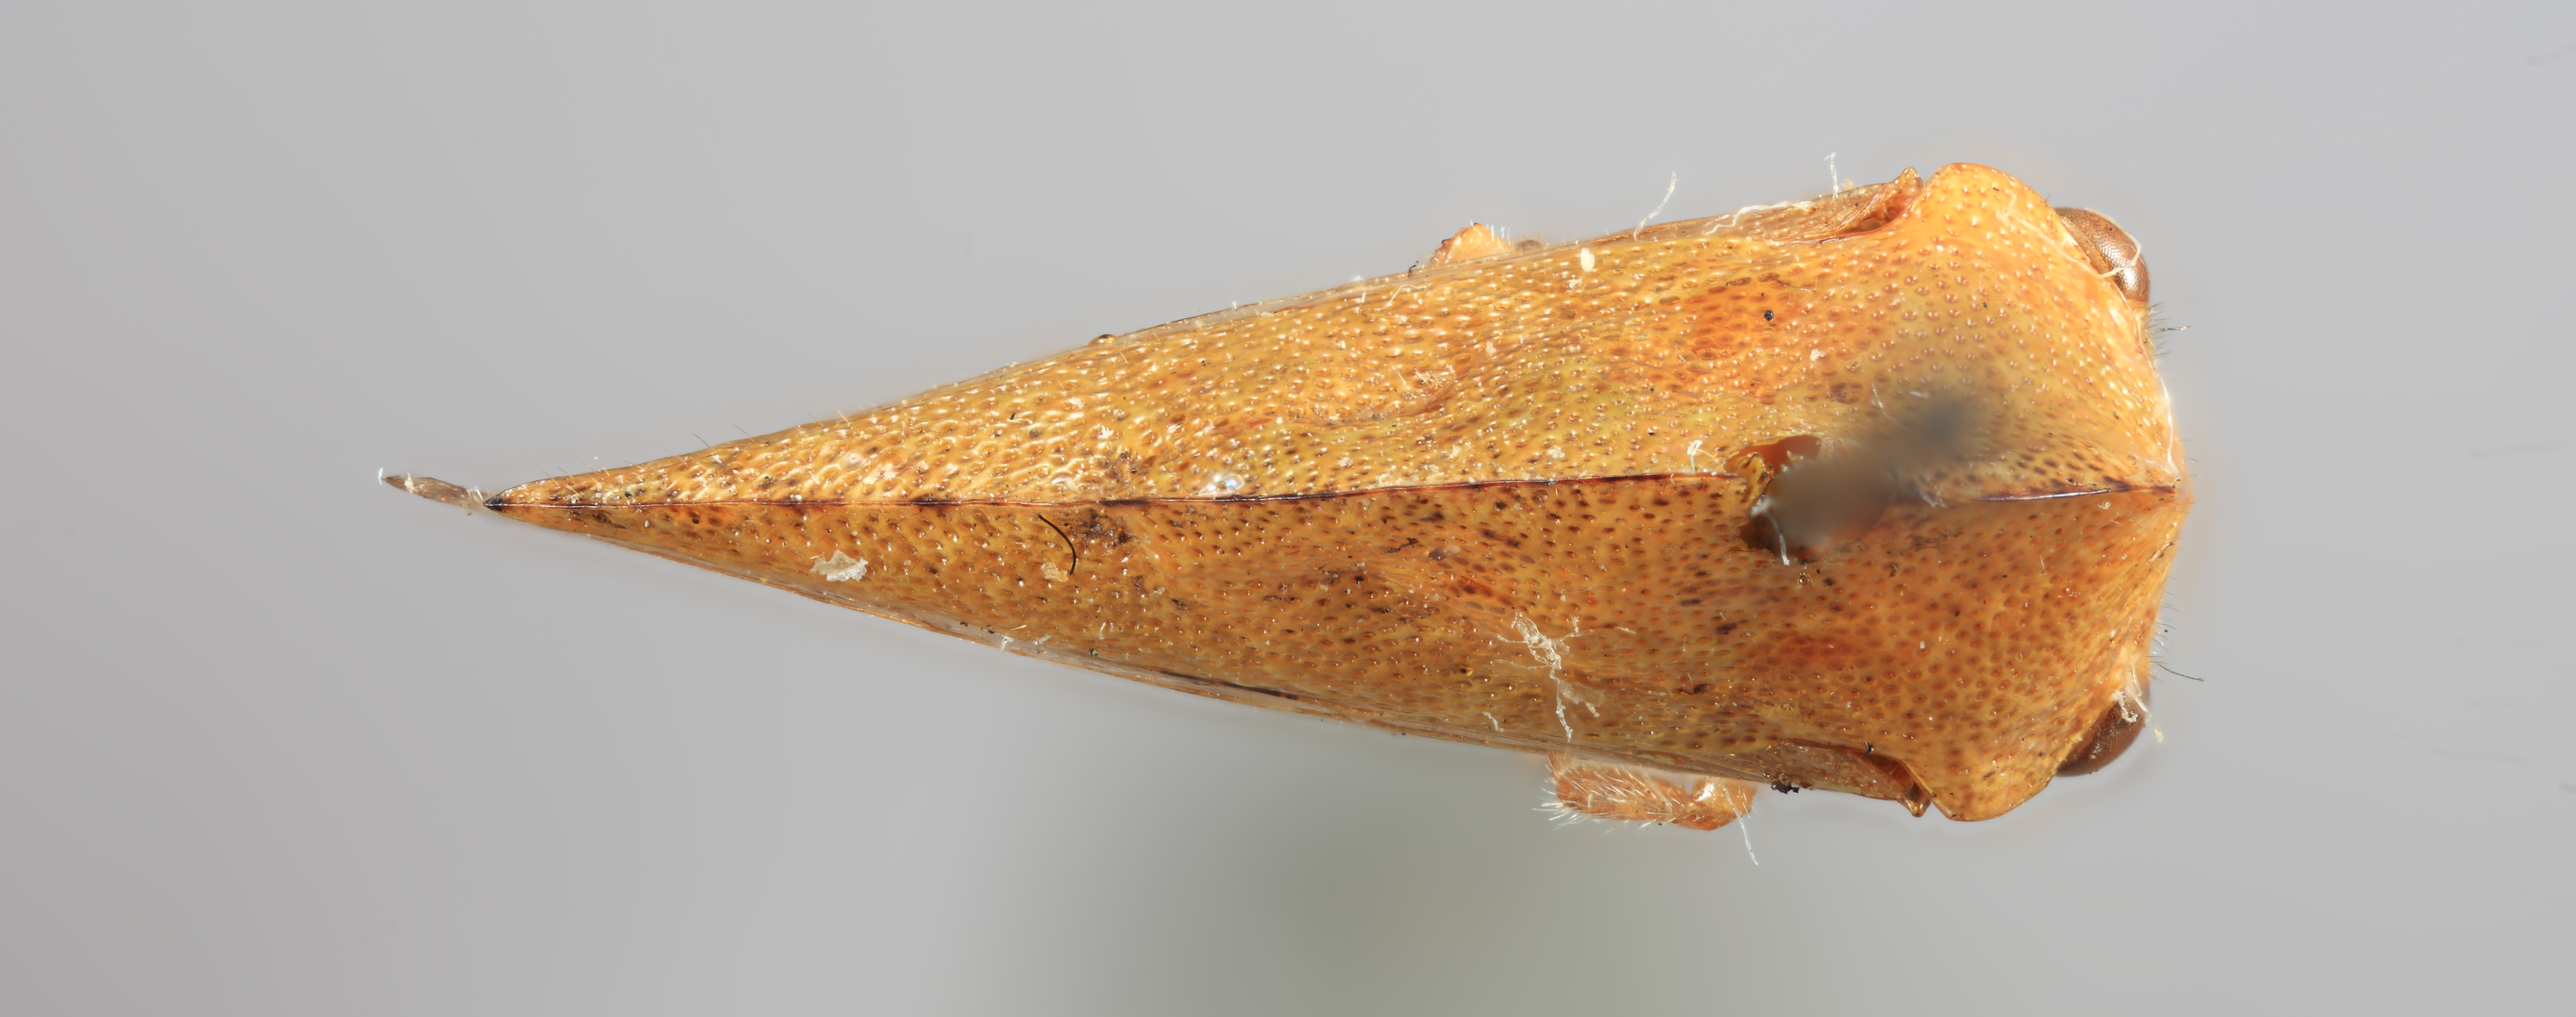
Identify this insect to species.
Atymna gigantea
